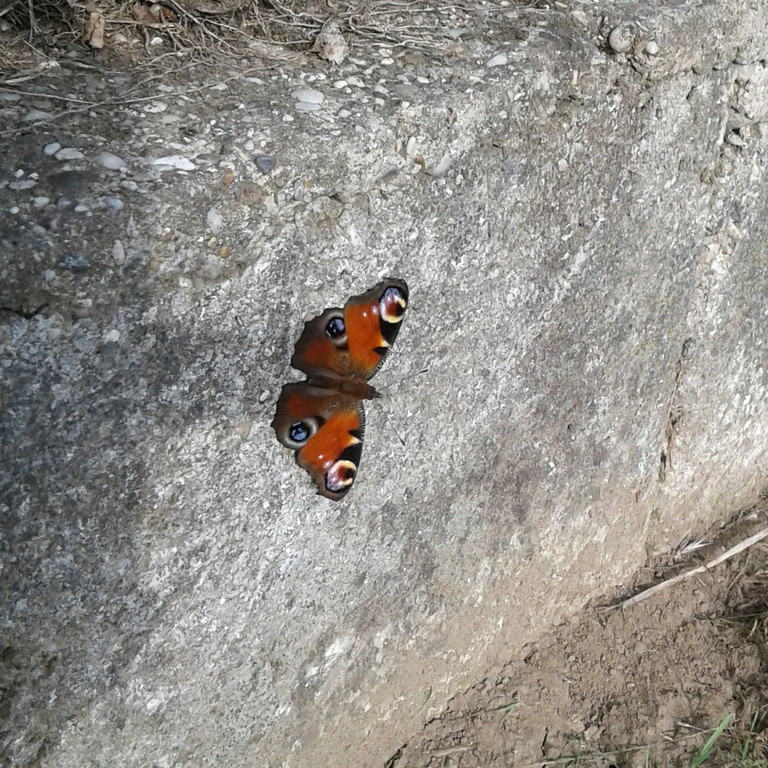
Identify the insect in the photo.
Aglais io
